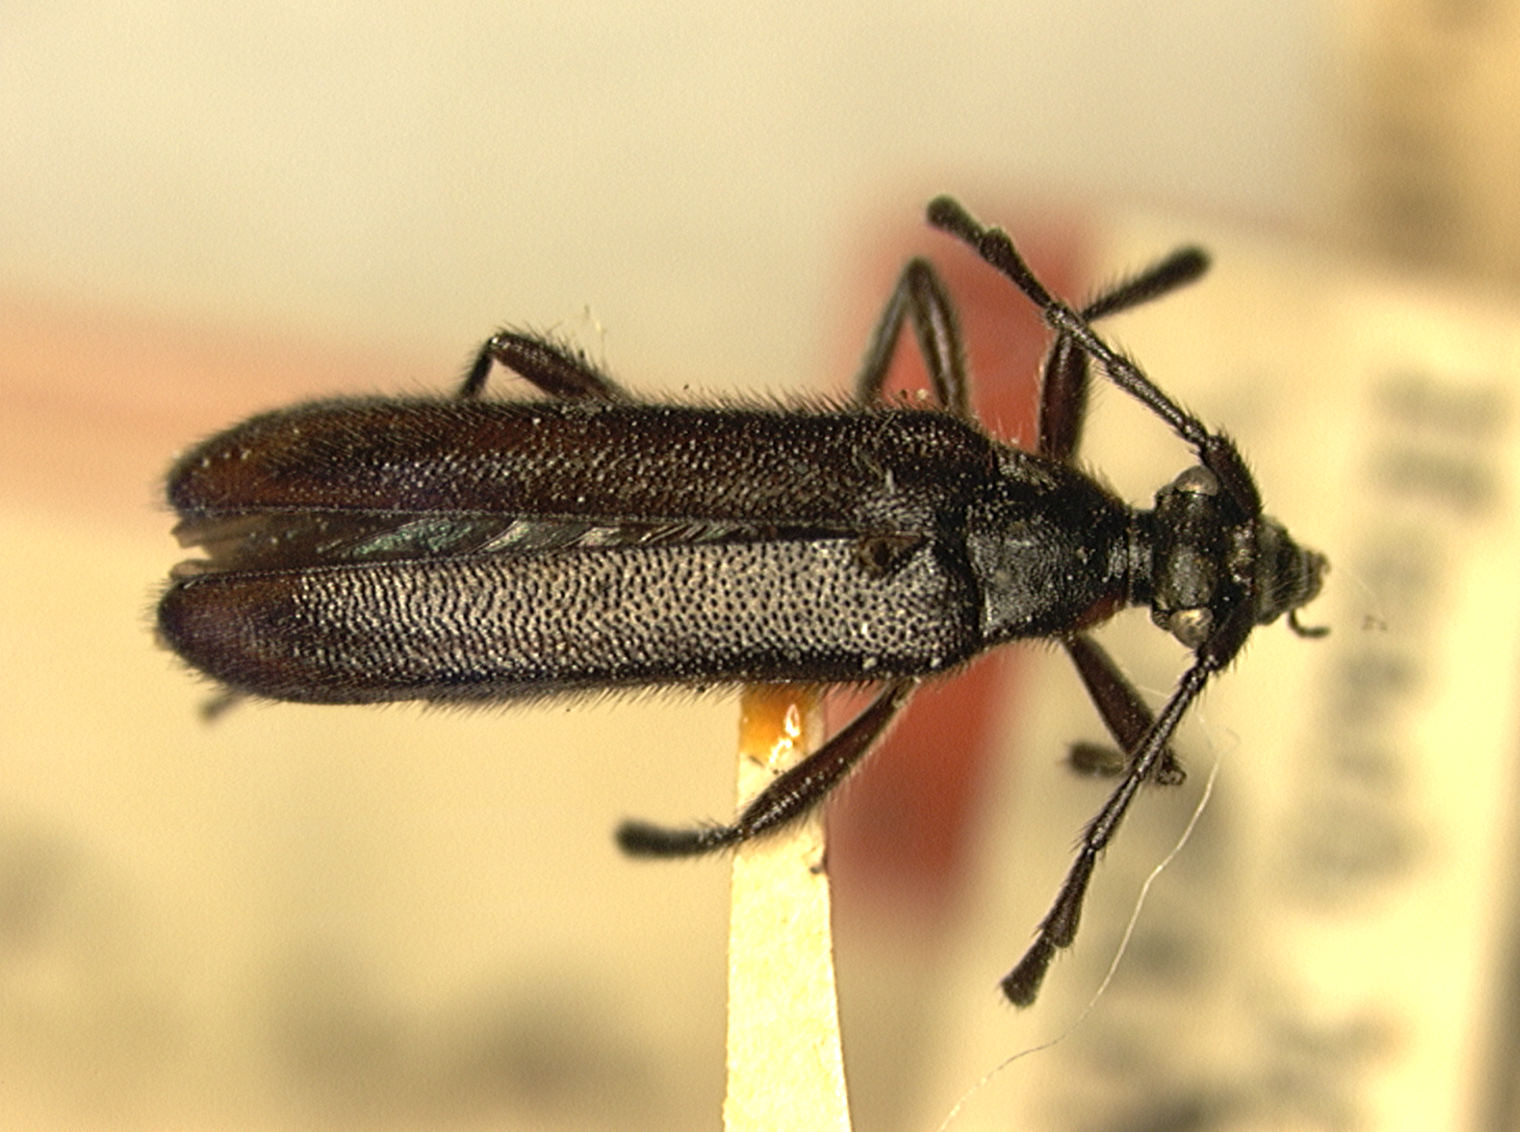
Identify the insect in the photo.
Orthochoriolaus chihuahuae (also Euryptera huachucae)
